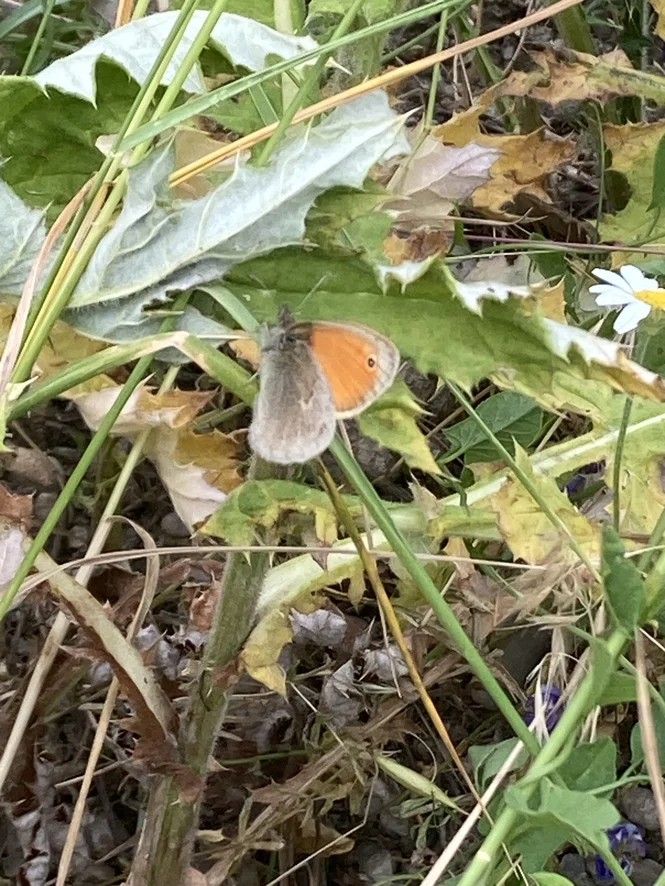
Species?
Coenonympha pamphilus
